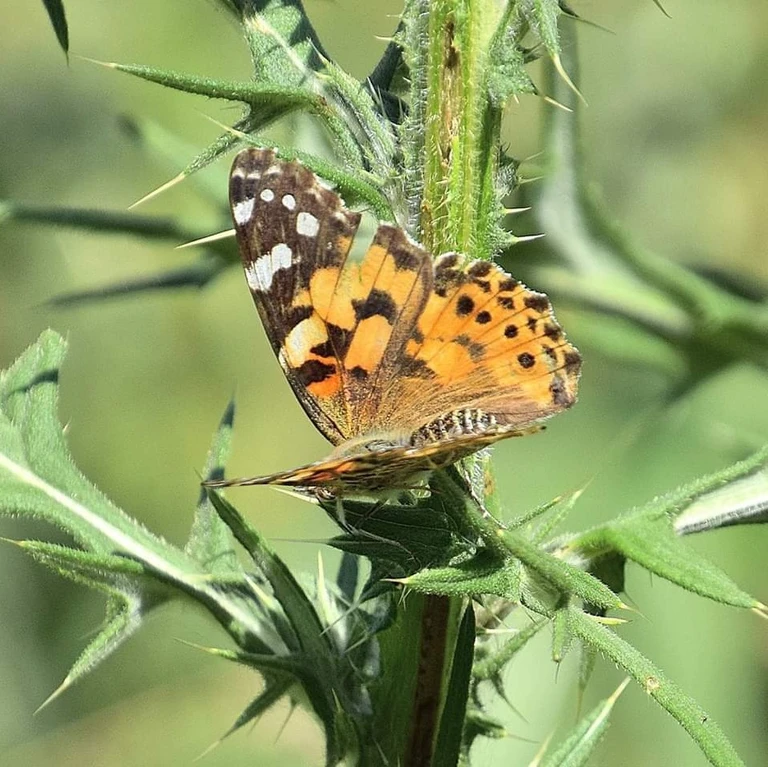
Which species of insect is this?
Vanessa cardui
